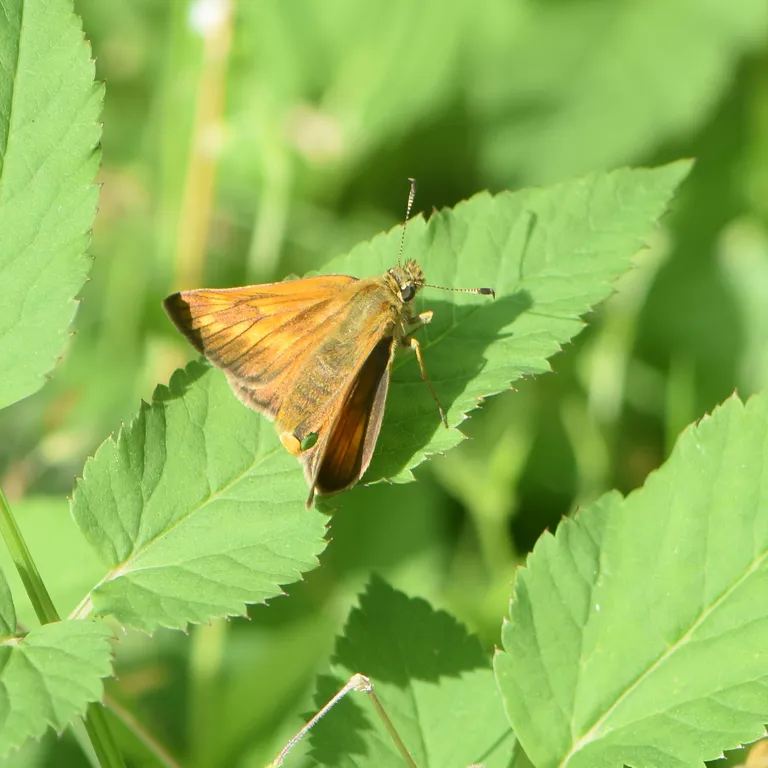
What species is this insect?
Ochlodes sylvanus (also Ochlodes venata)
